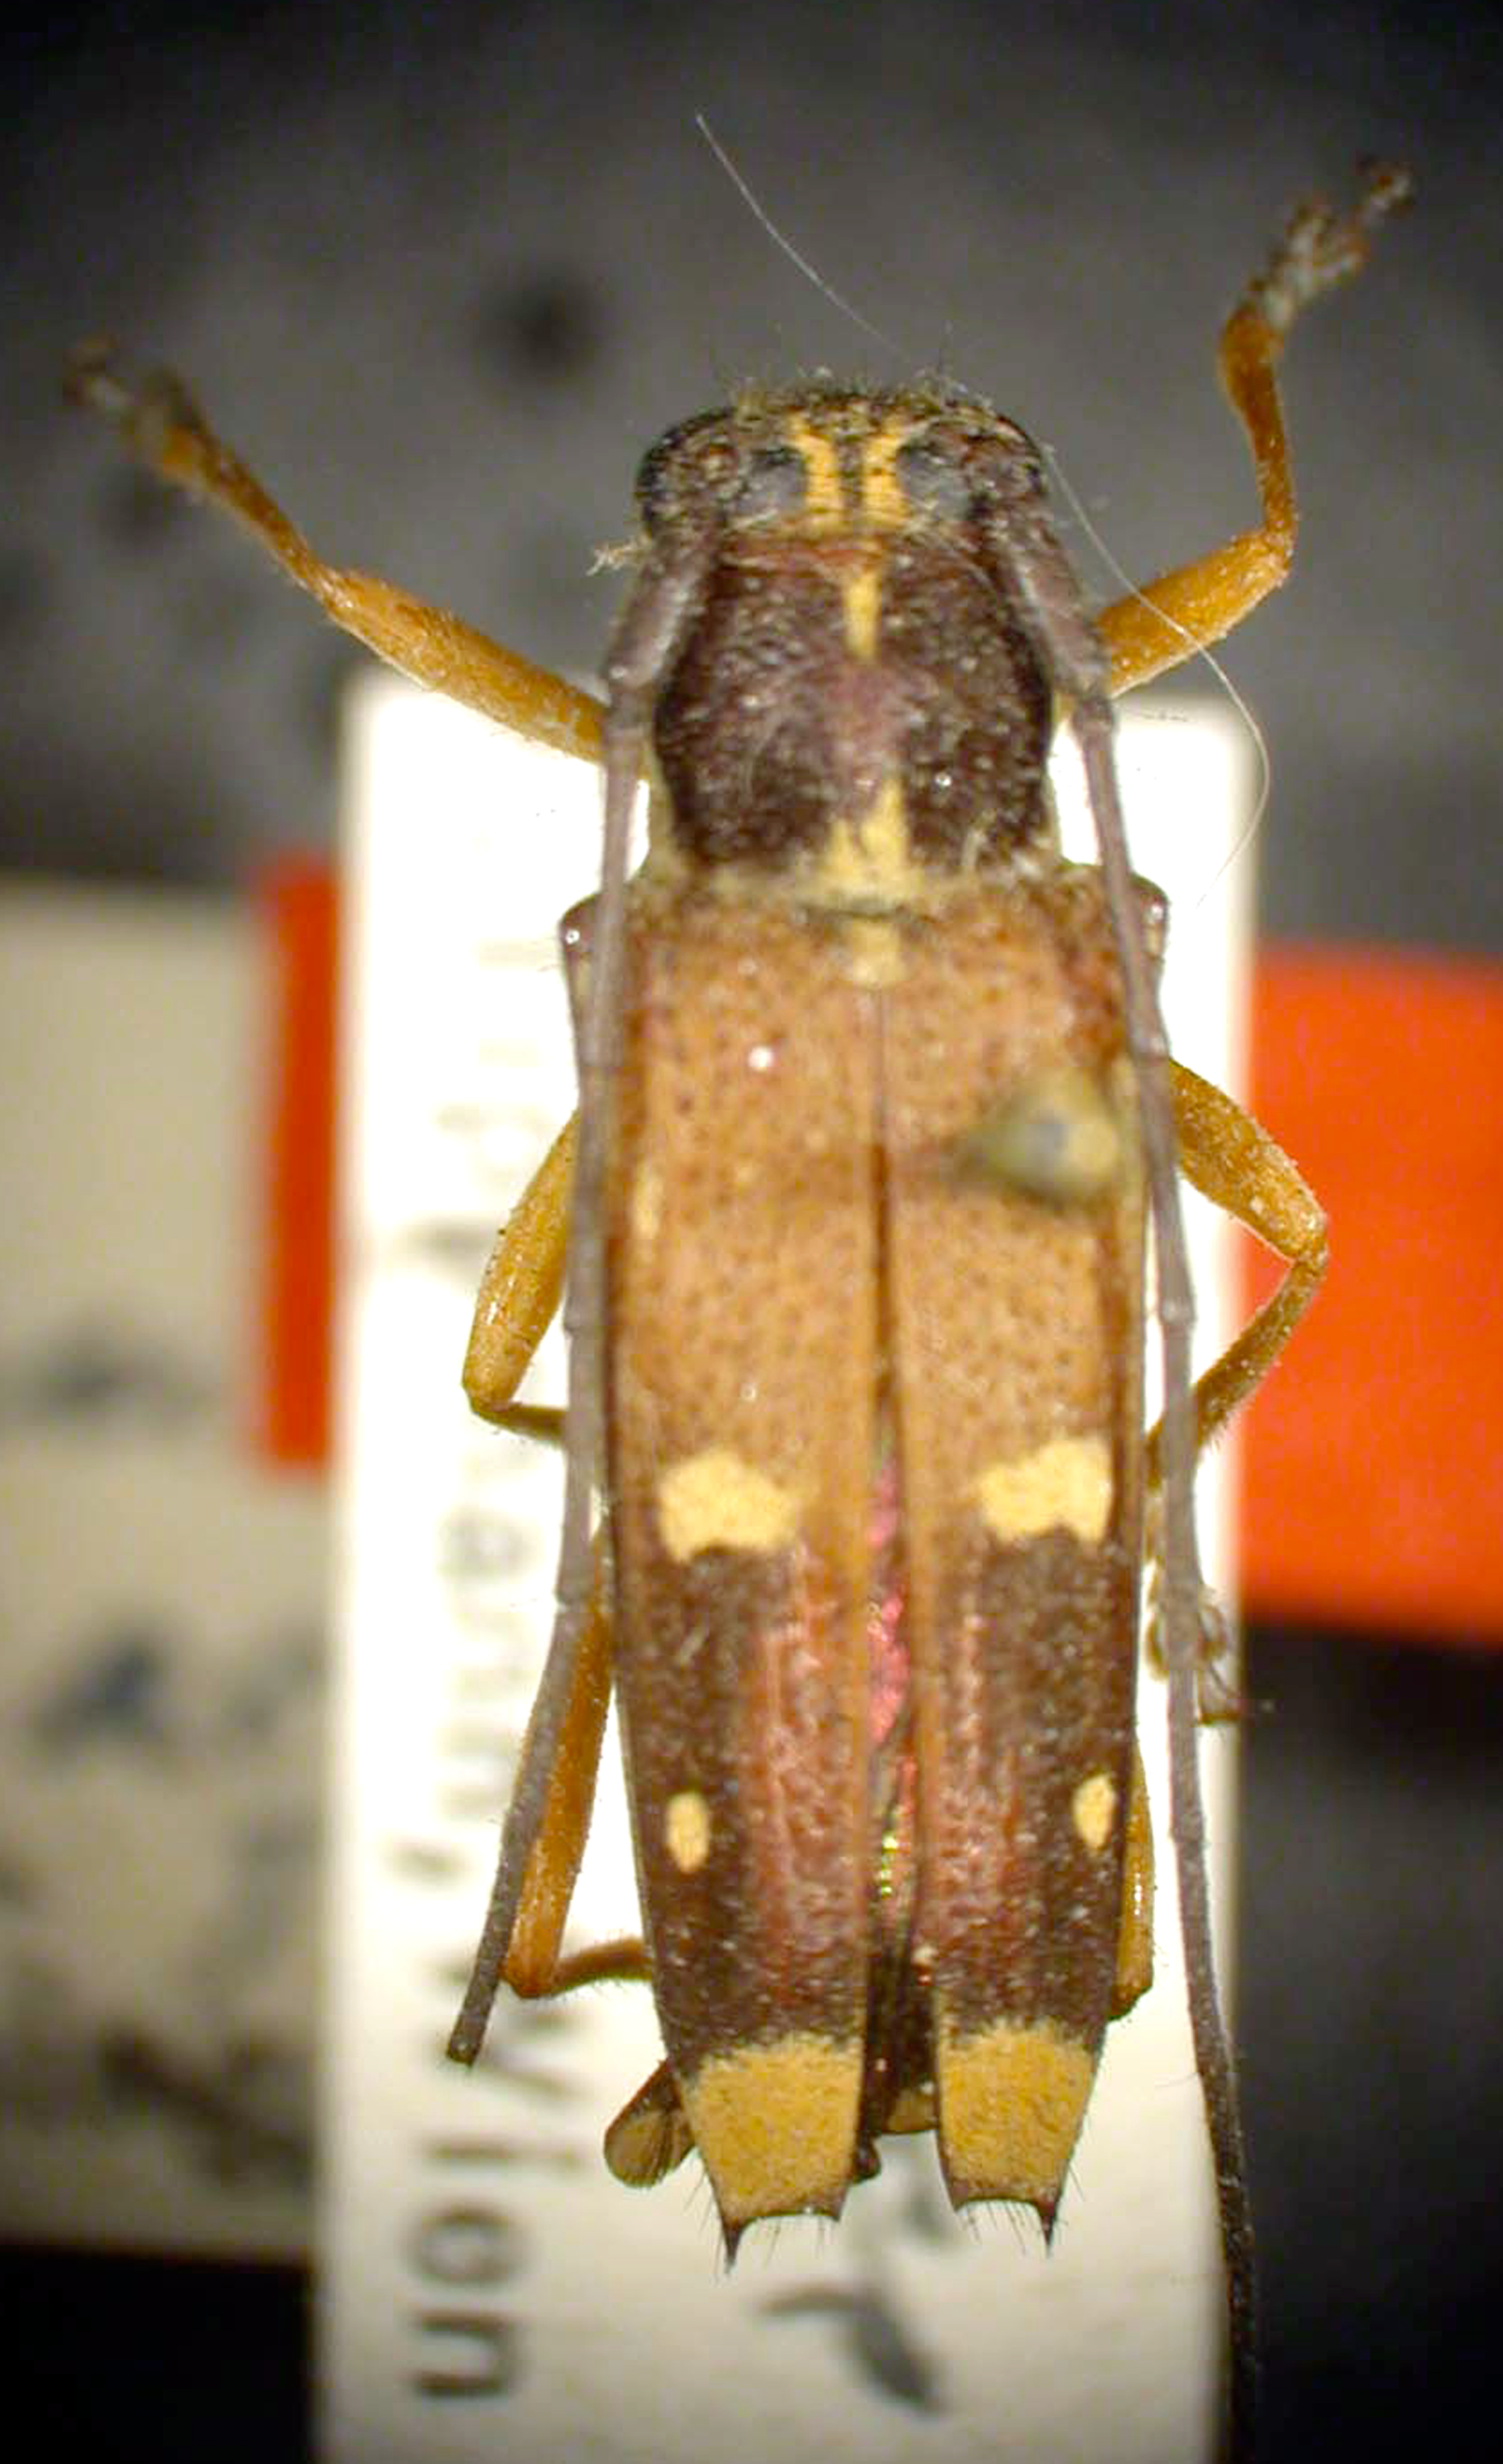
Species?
Glenea apicomaculata
